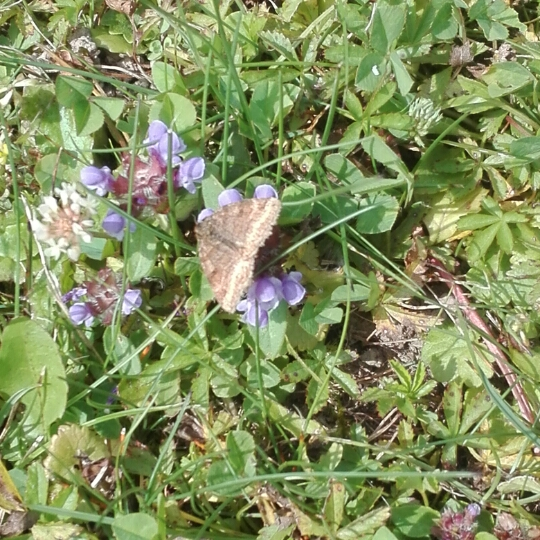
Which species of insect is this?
Euclidia glyphica
